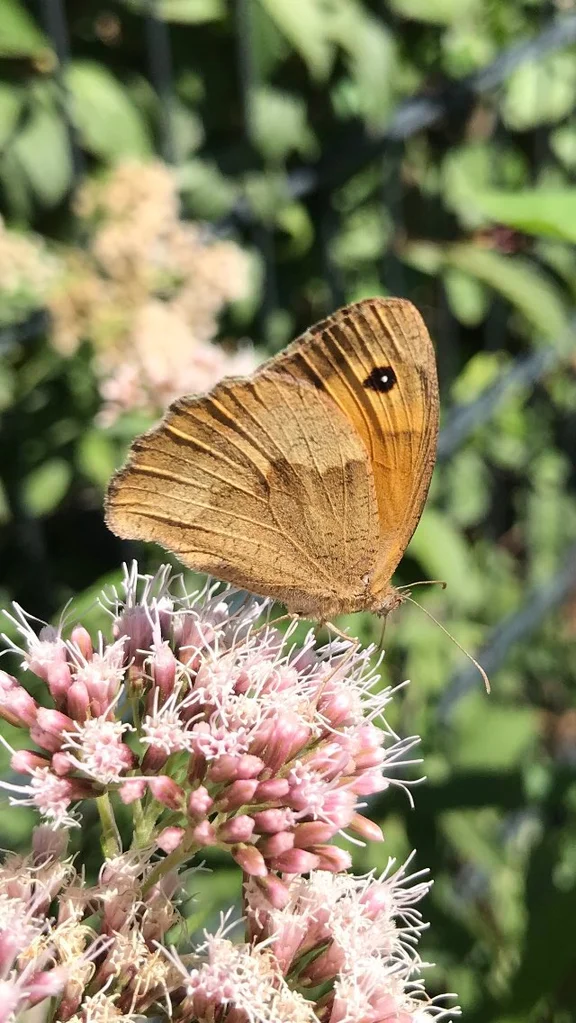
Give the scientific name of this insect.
Maniola jurtina
